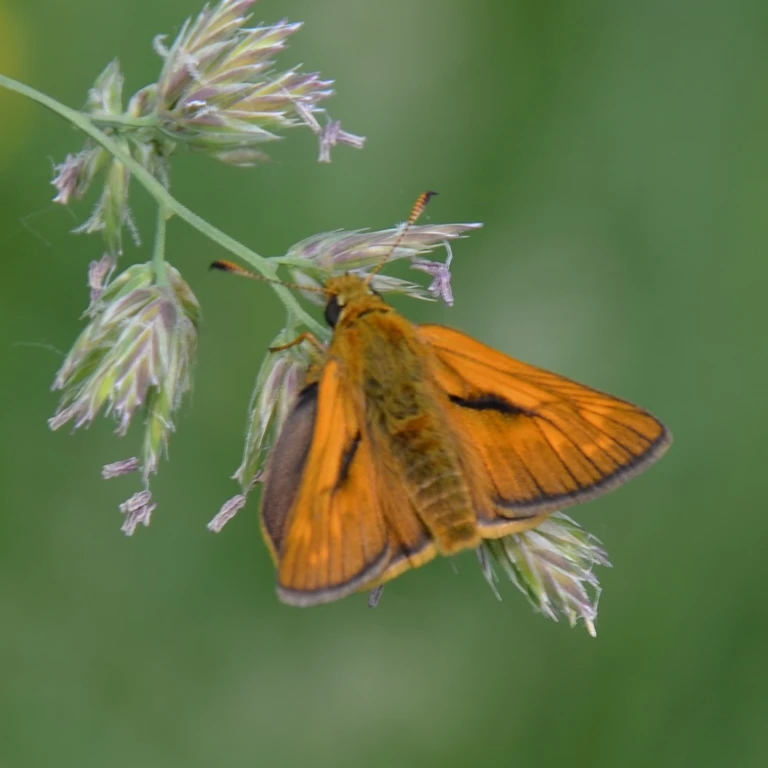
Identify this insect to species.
Ochlodes sylvanus (also Ochlodes venata)
